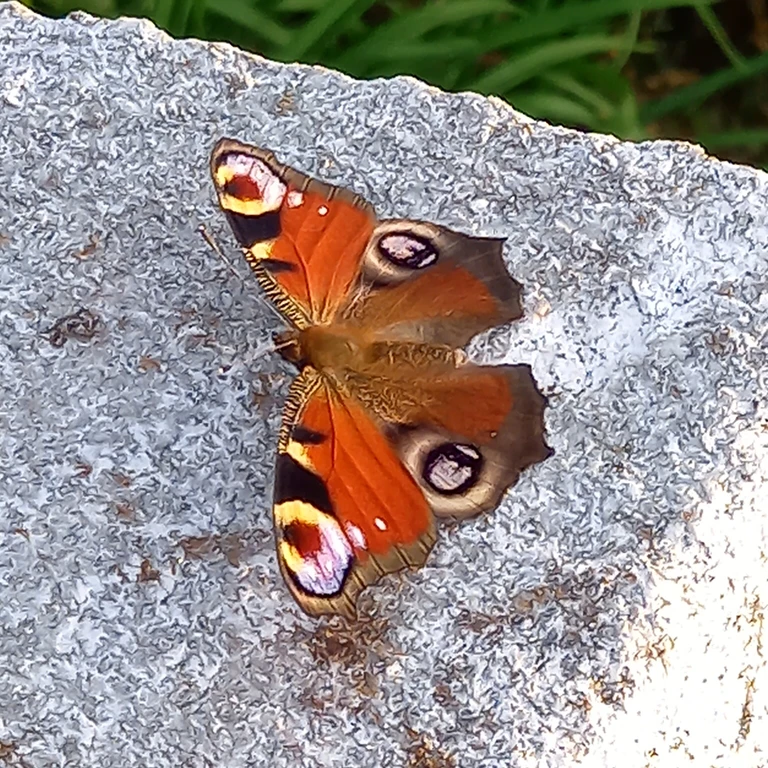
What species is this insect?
Aglais io
